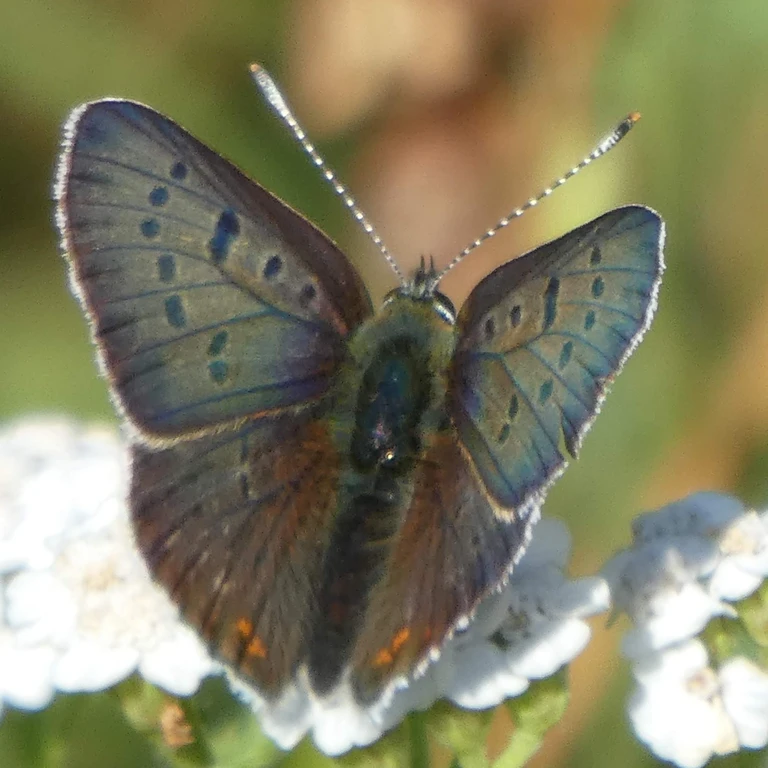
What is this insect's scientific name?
Lycaena tityrus (also Loweia tityrus)
